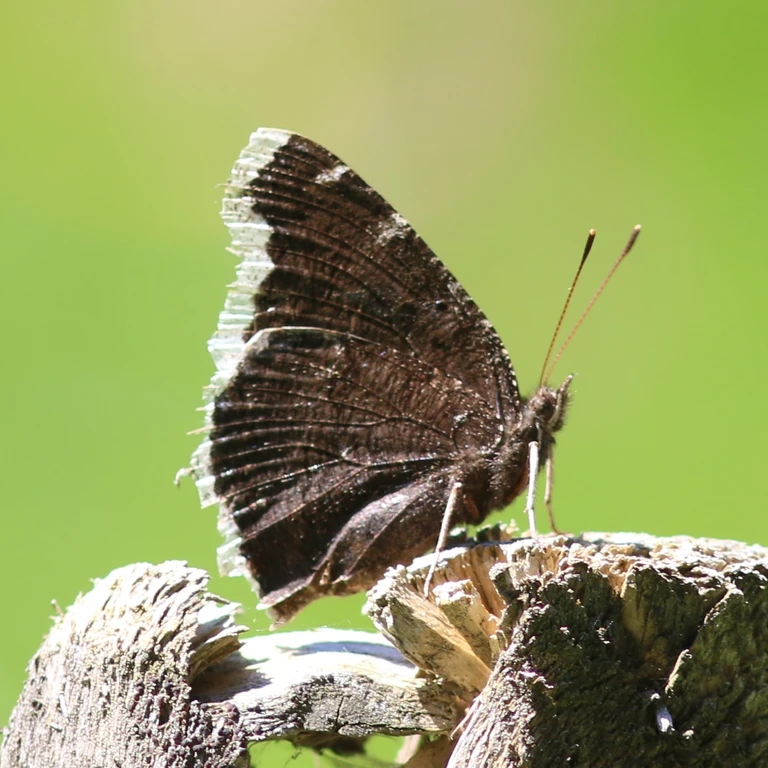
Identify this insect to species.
Nymphalis antiopa
